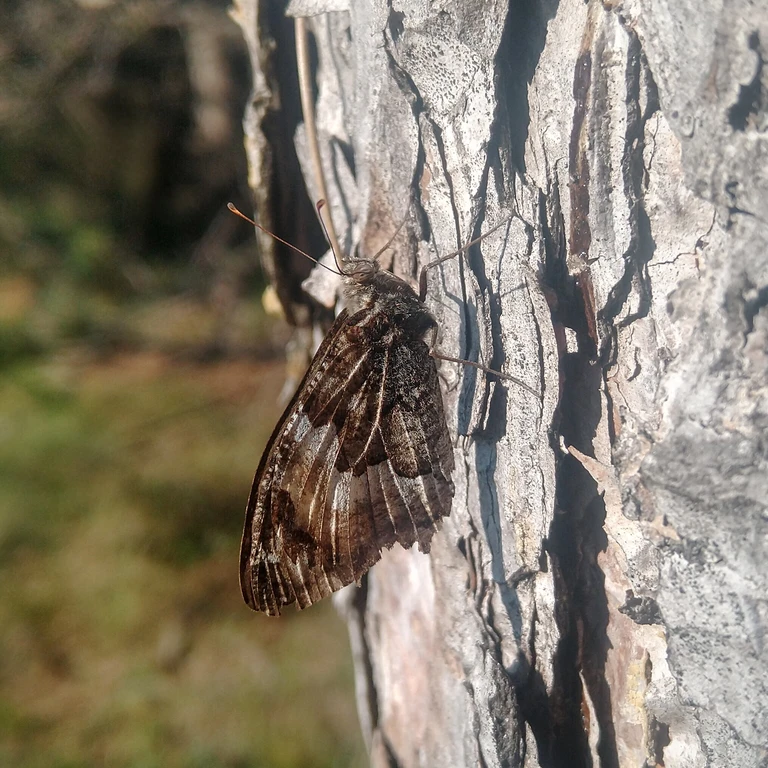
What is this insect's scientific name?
Hipparchia semele
